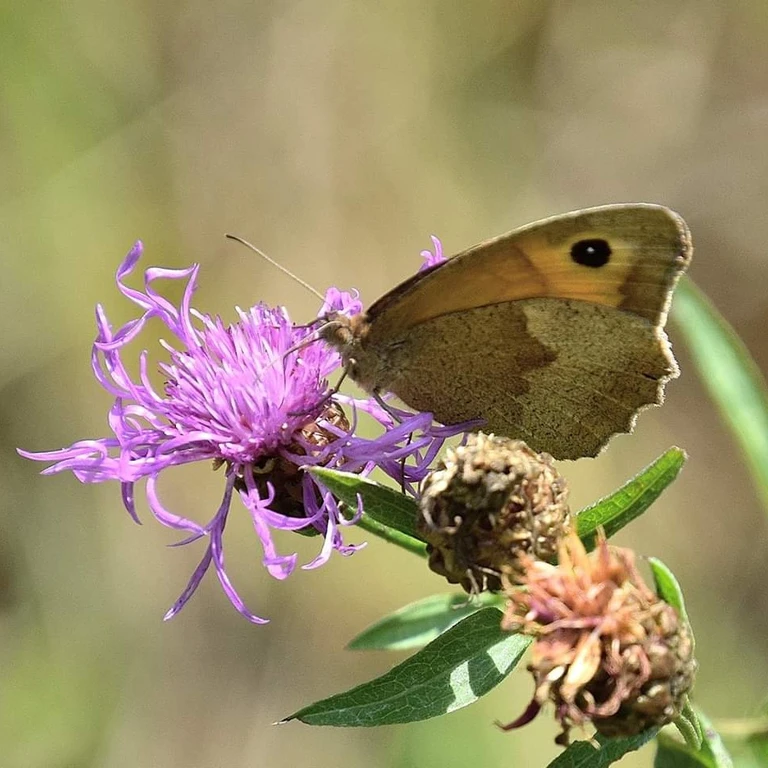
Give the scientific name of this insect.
Maniola jurtina
